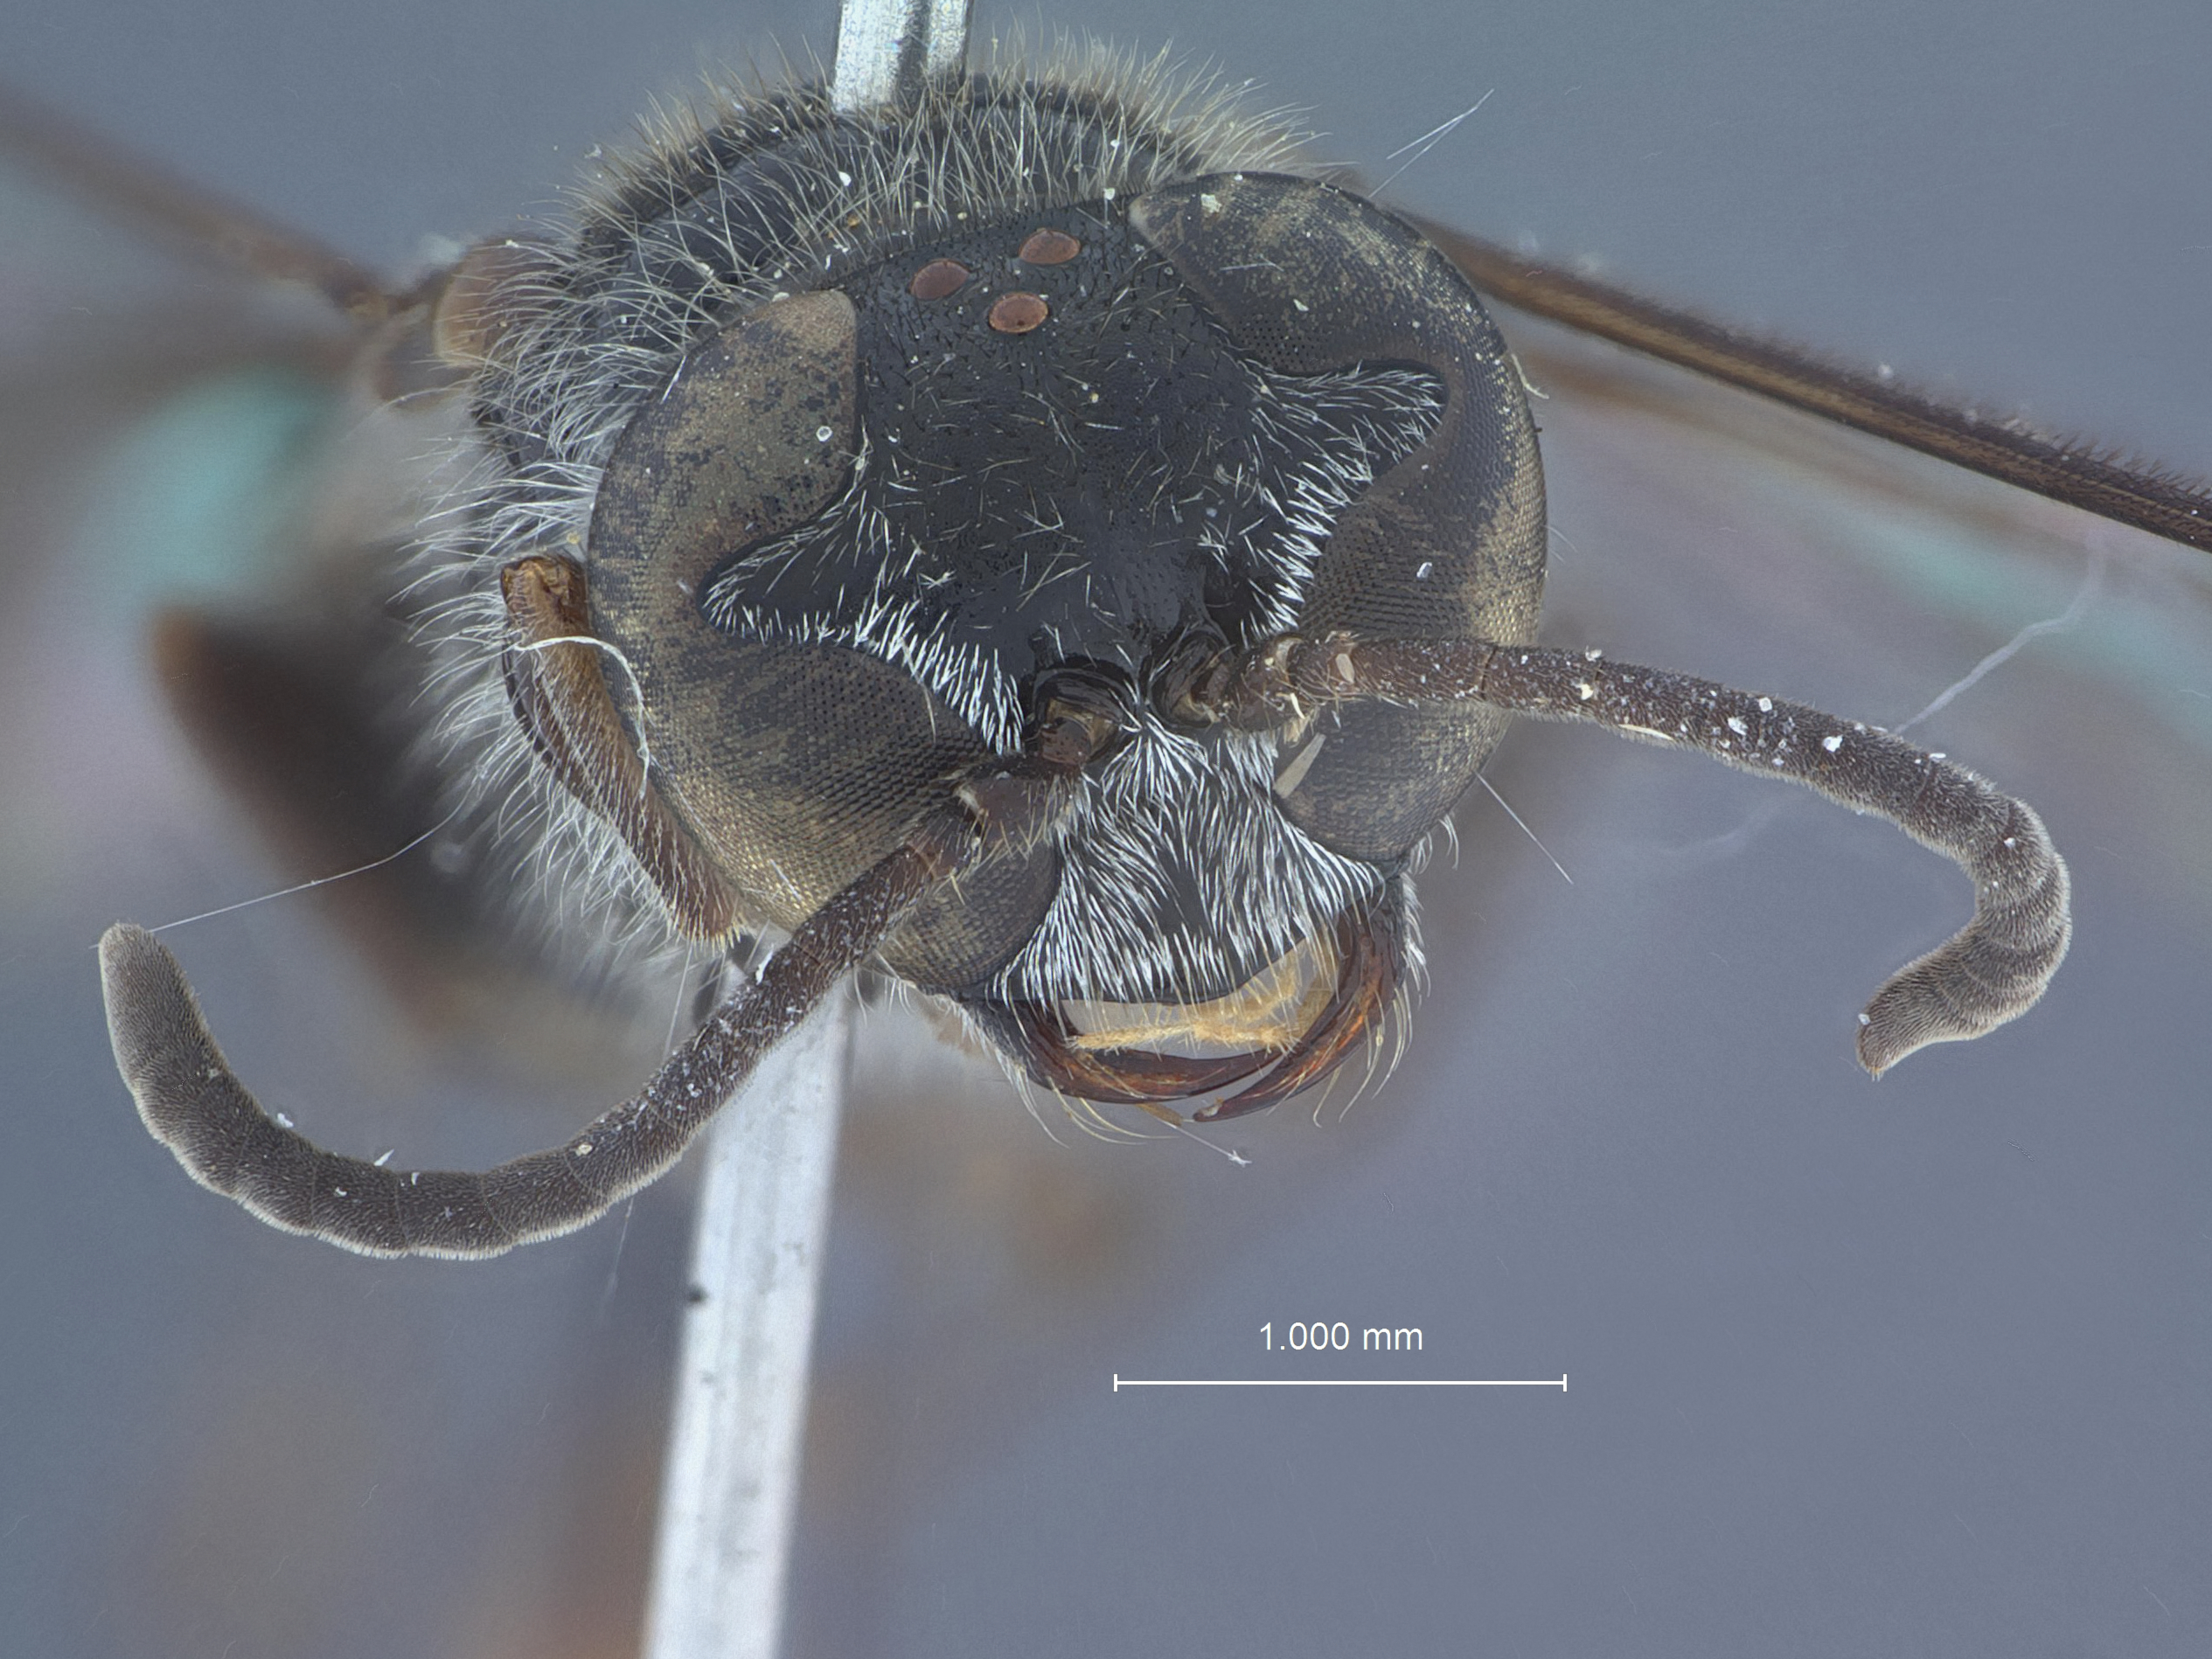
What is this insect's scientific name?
Trypoxylon responsum
